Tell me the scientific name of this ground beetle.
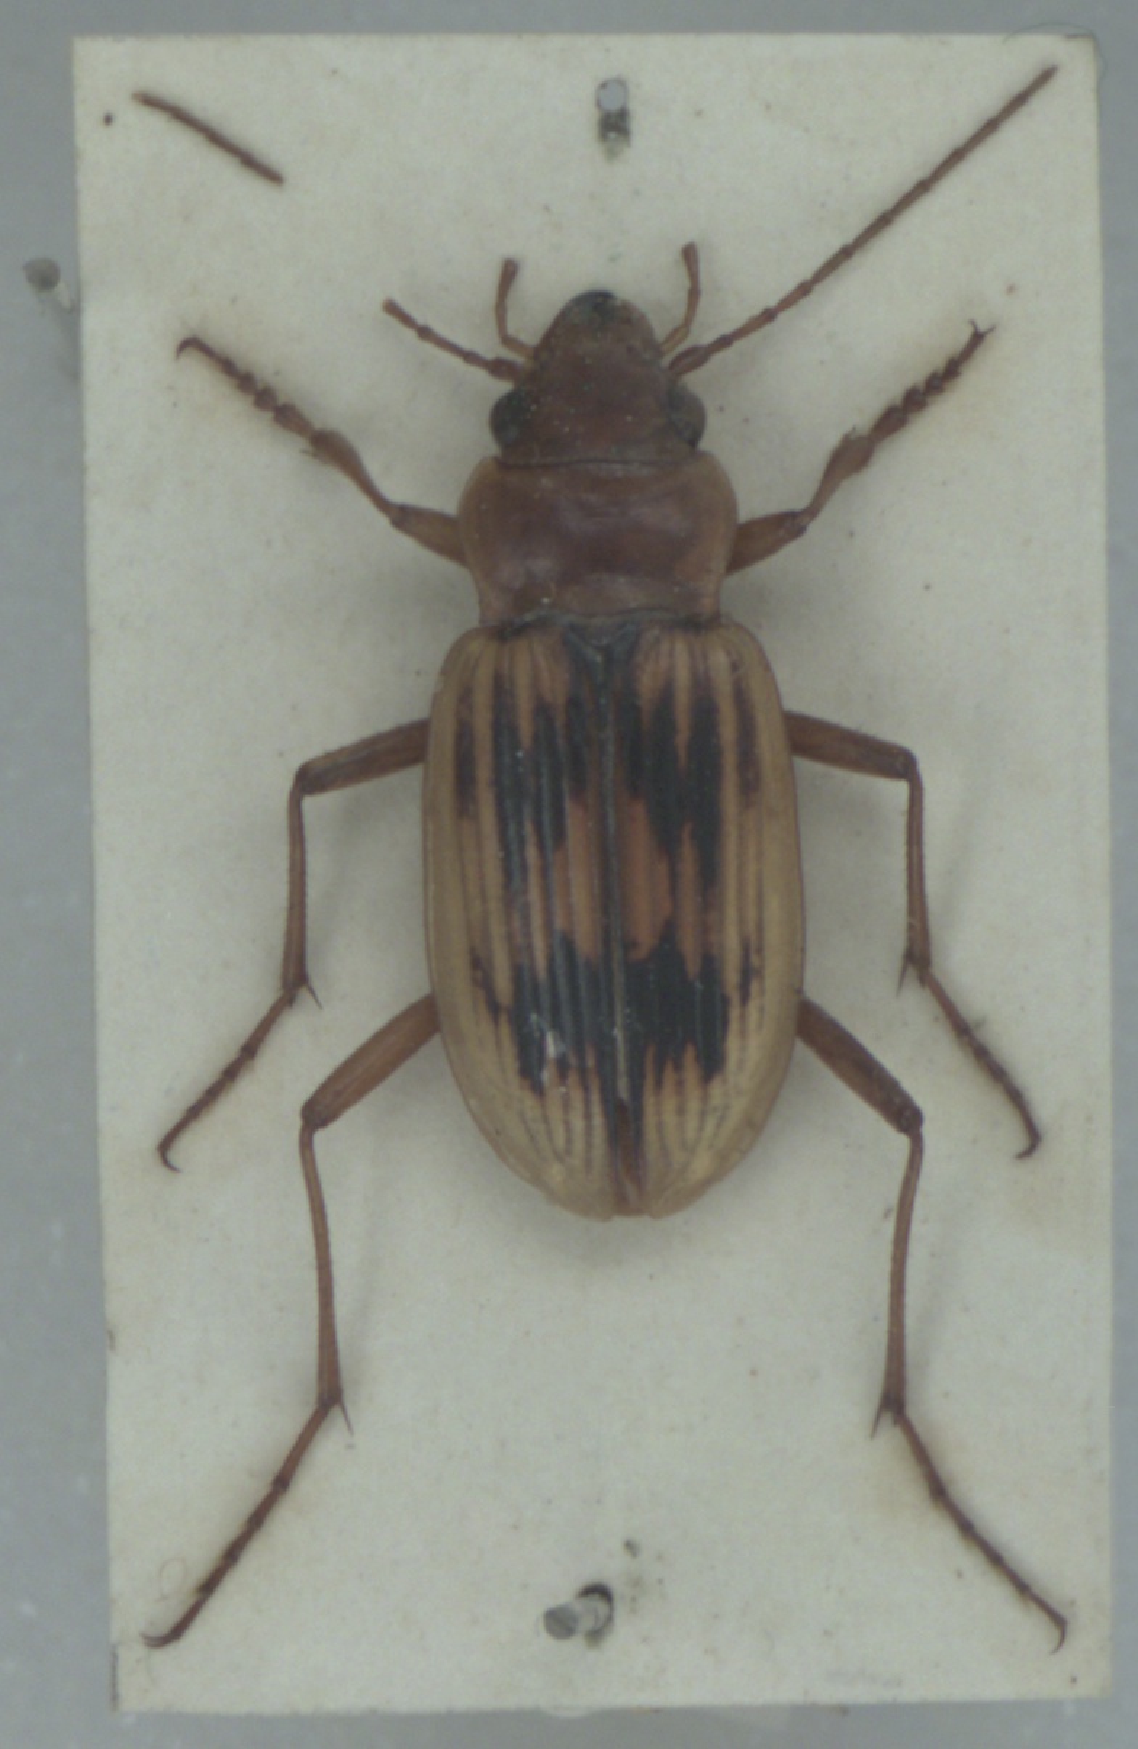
Nebria complanata
